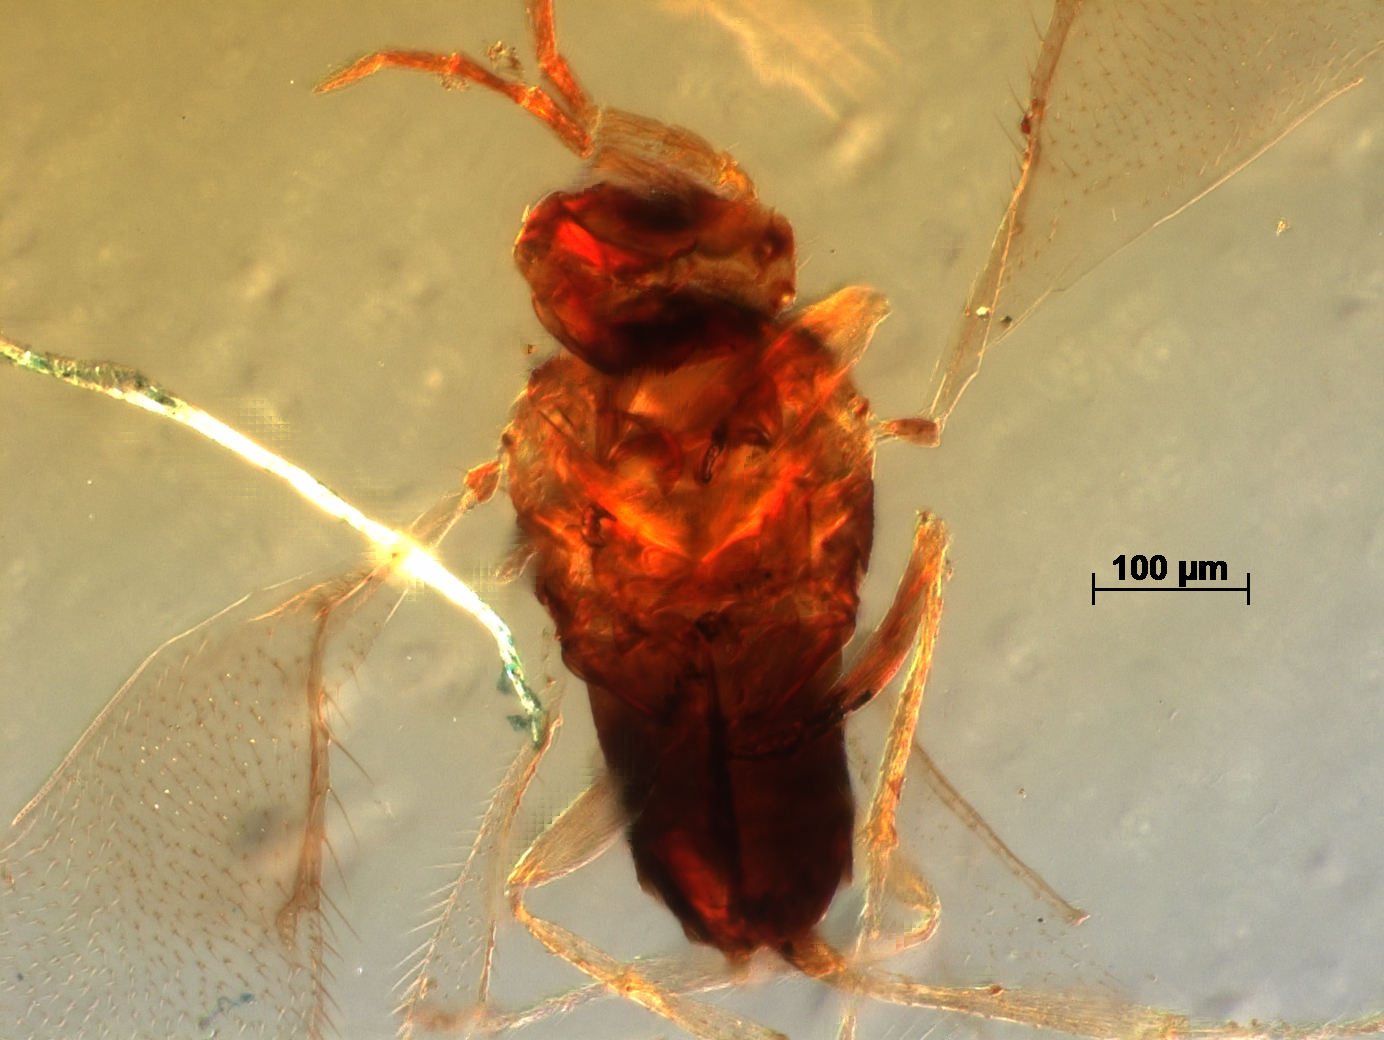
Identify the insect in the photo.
Bardylis australiensis
